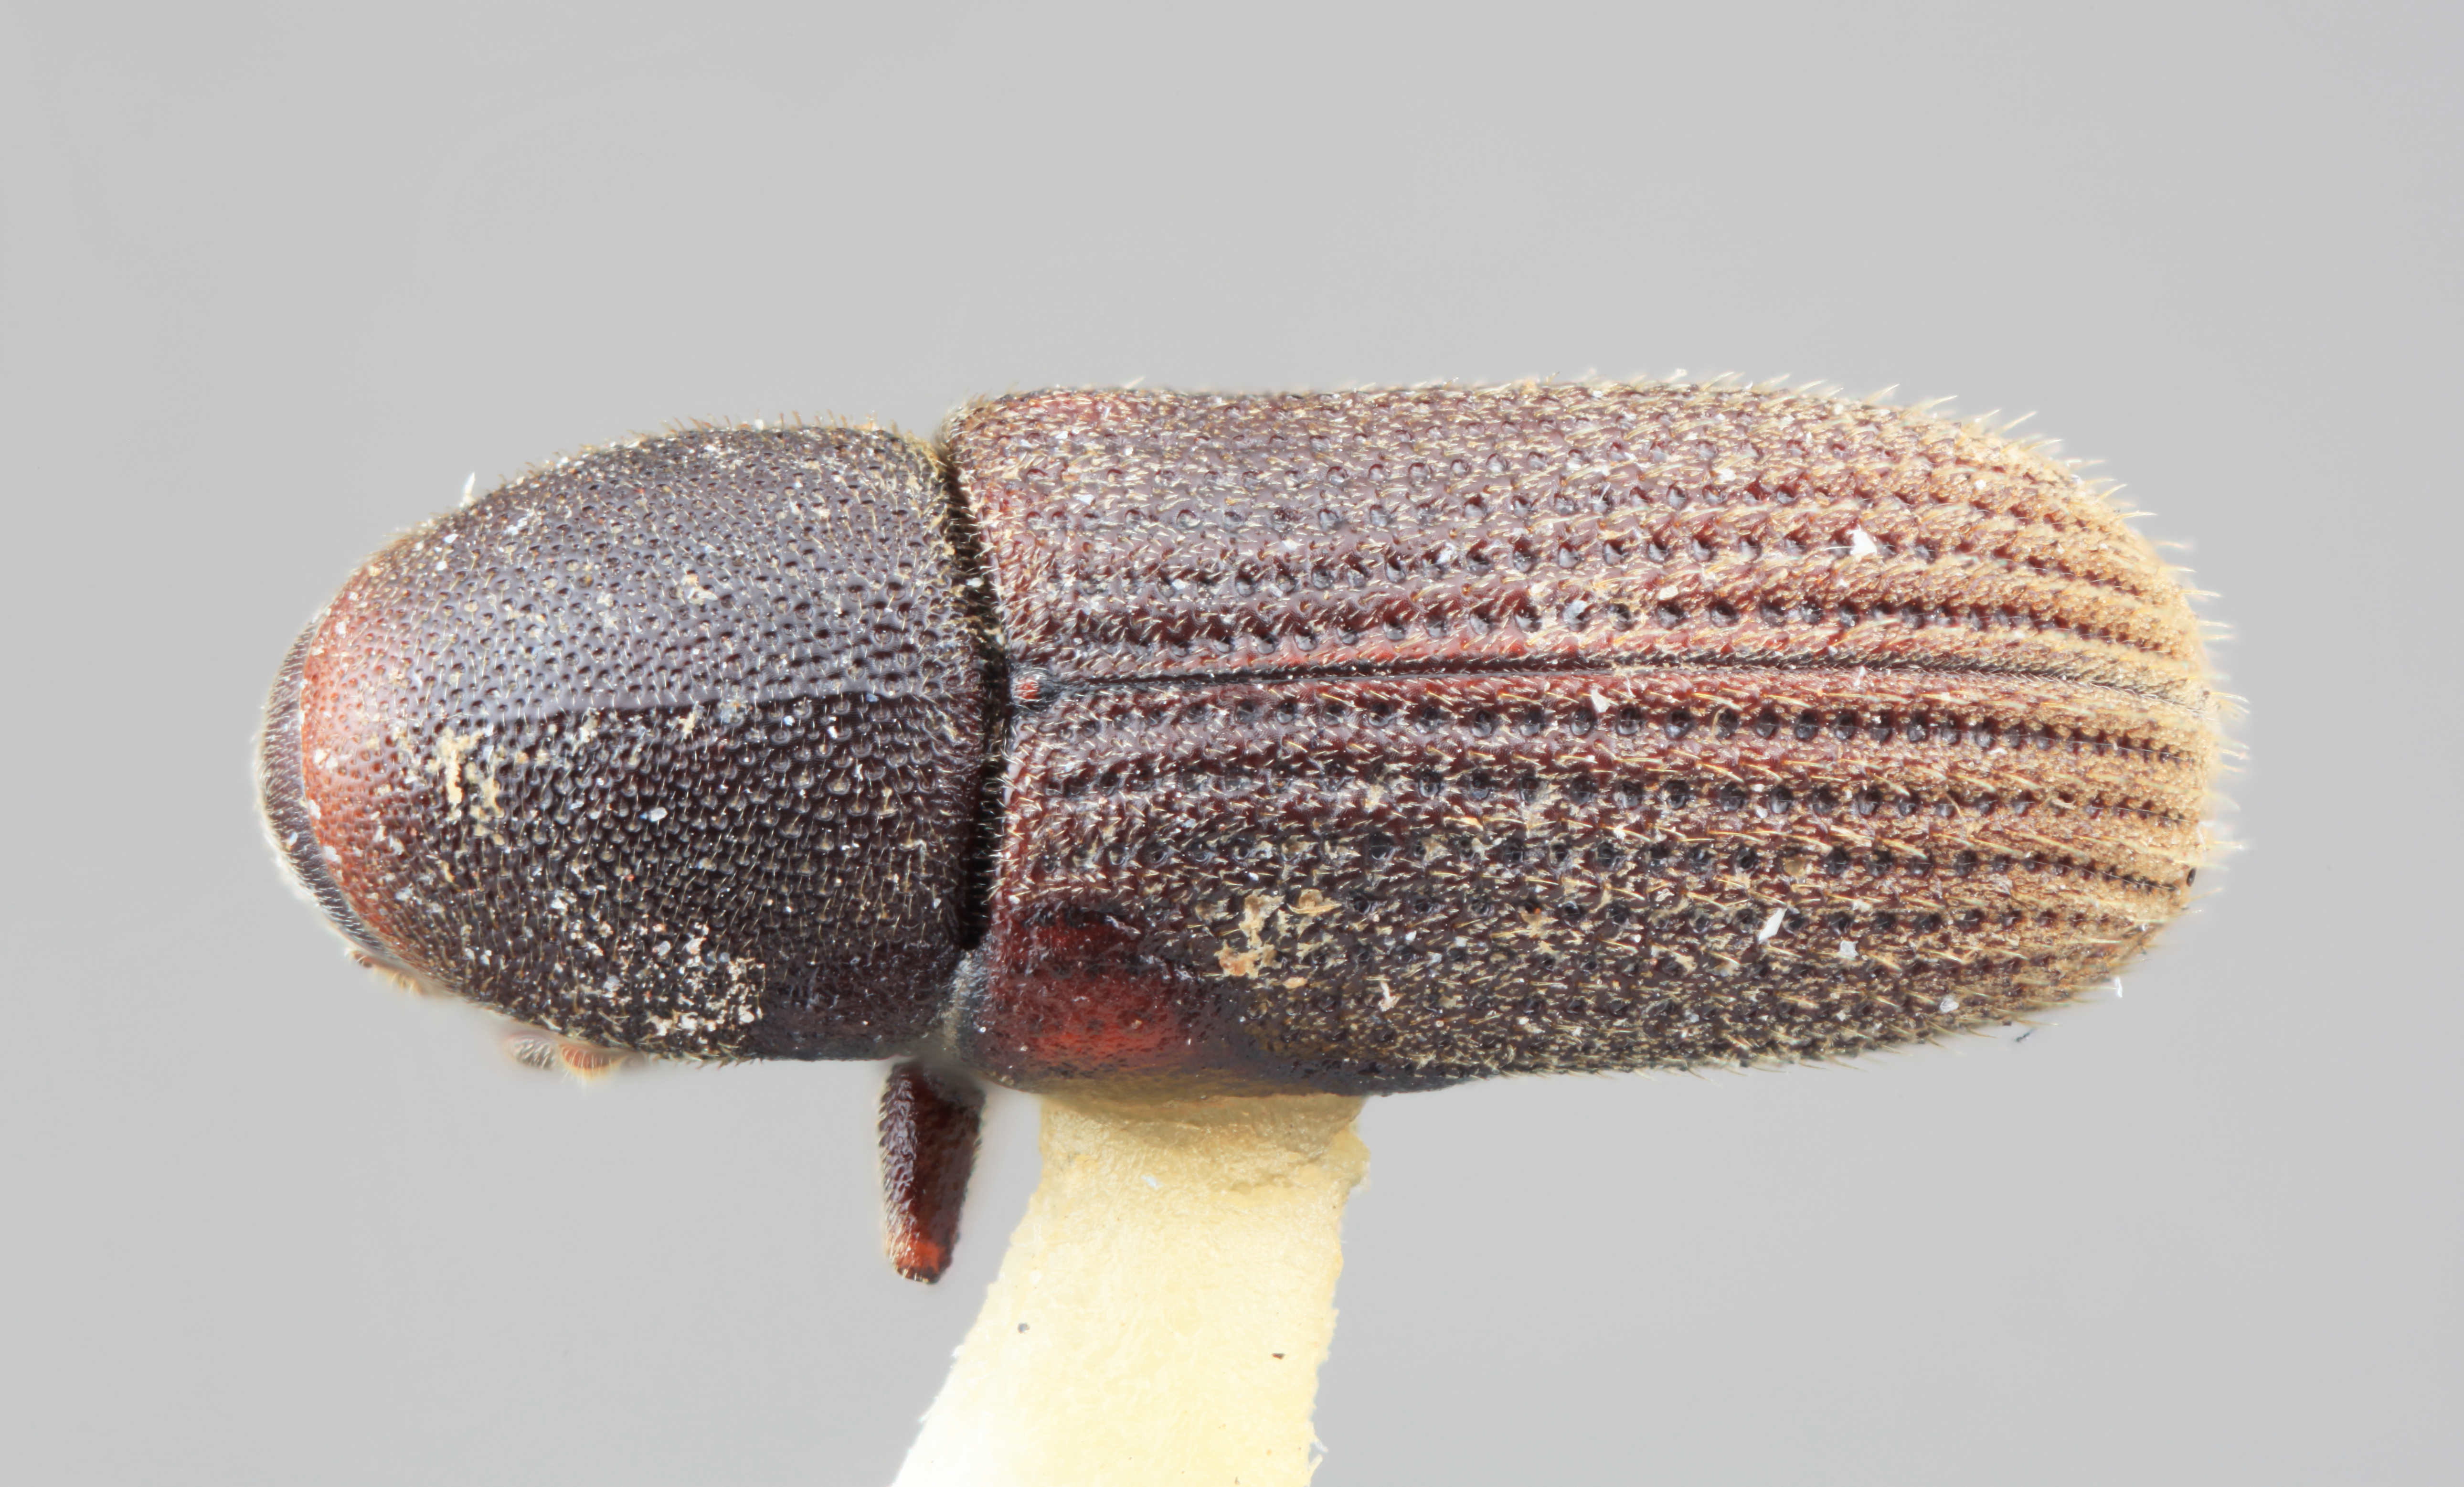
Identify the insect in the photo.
Hylurgops reticulatus
